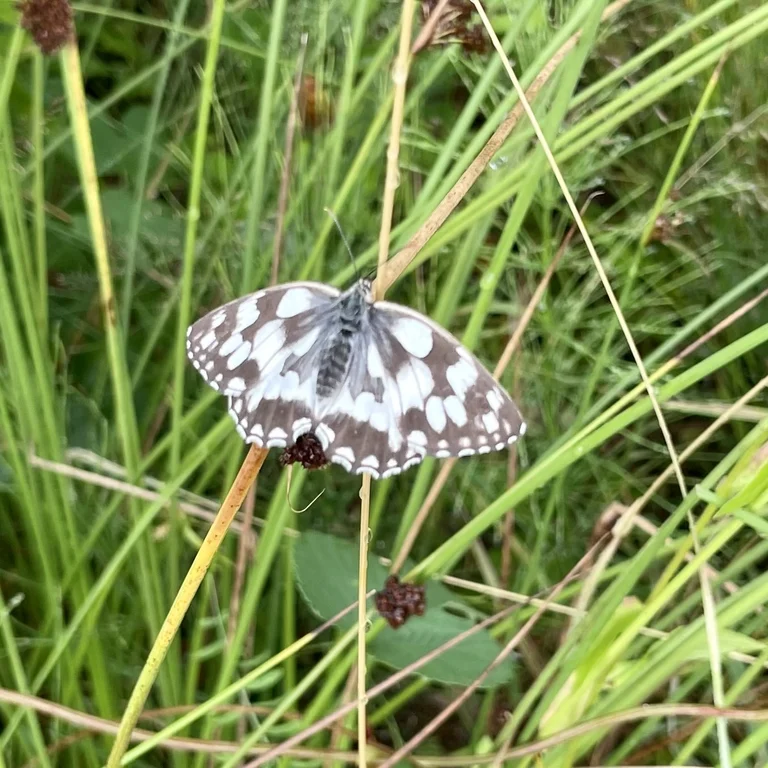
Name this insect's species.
Melanargia galathea
